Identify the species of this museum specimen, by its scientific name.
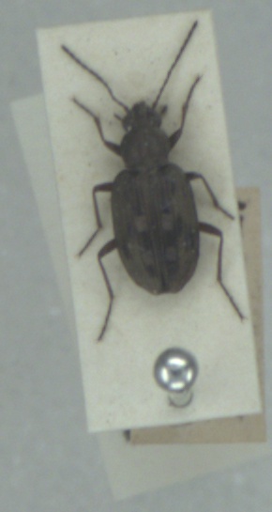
Bembidion litorale
